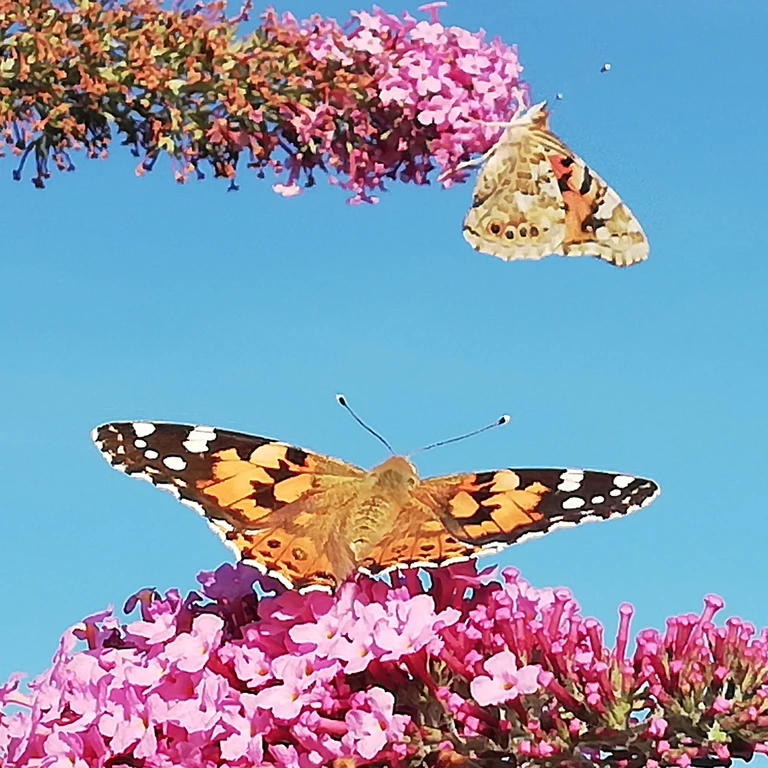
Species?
Vanessa cardui
